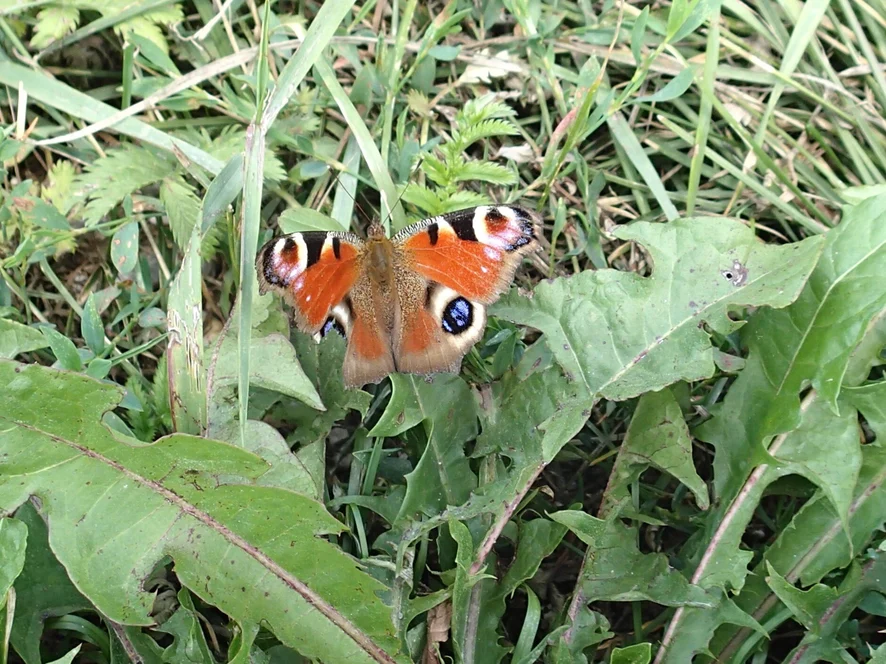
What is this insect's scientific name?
Aglais io
